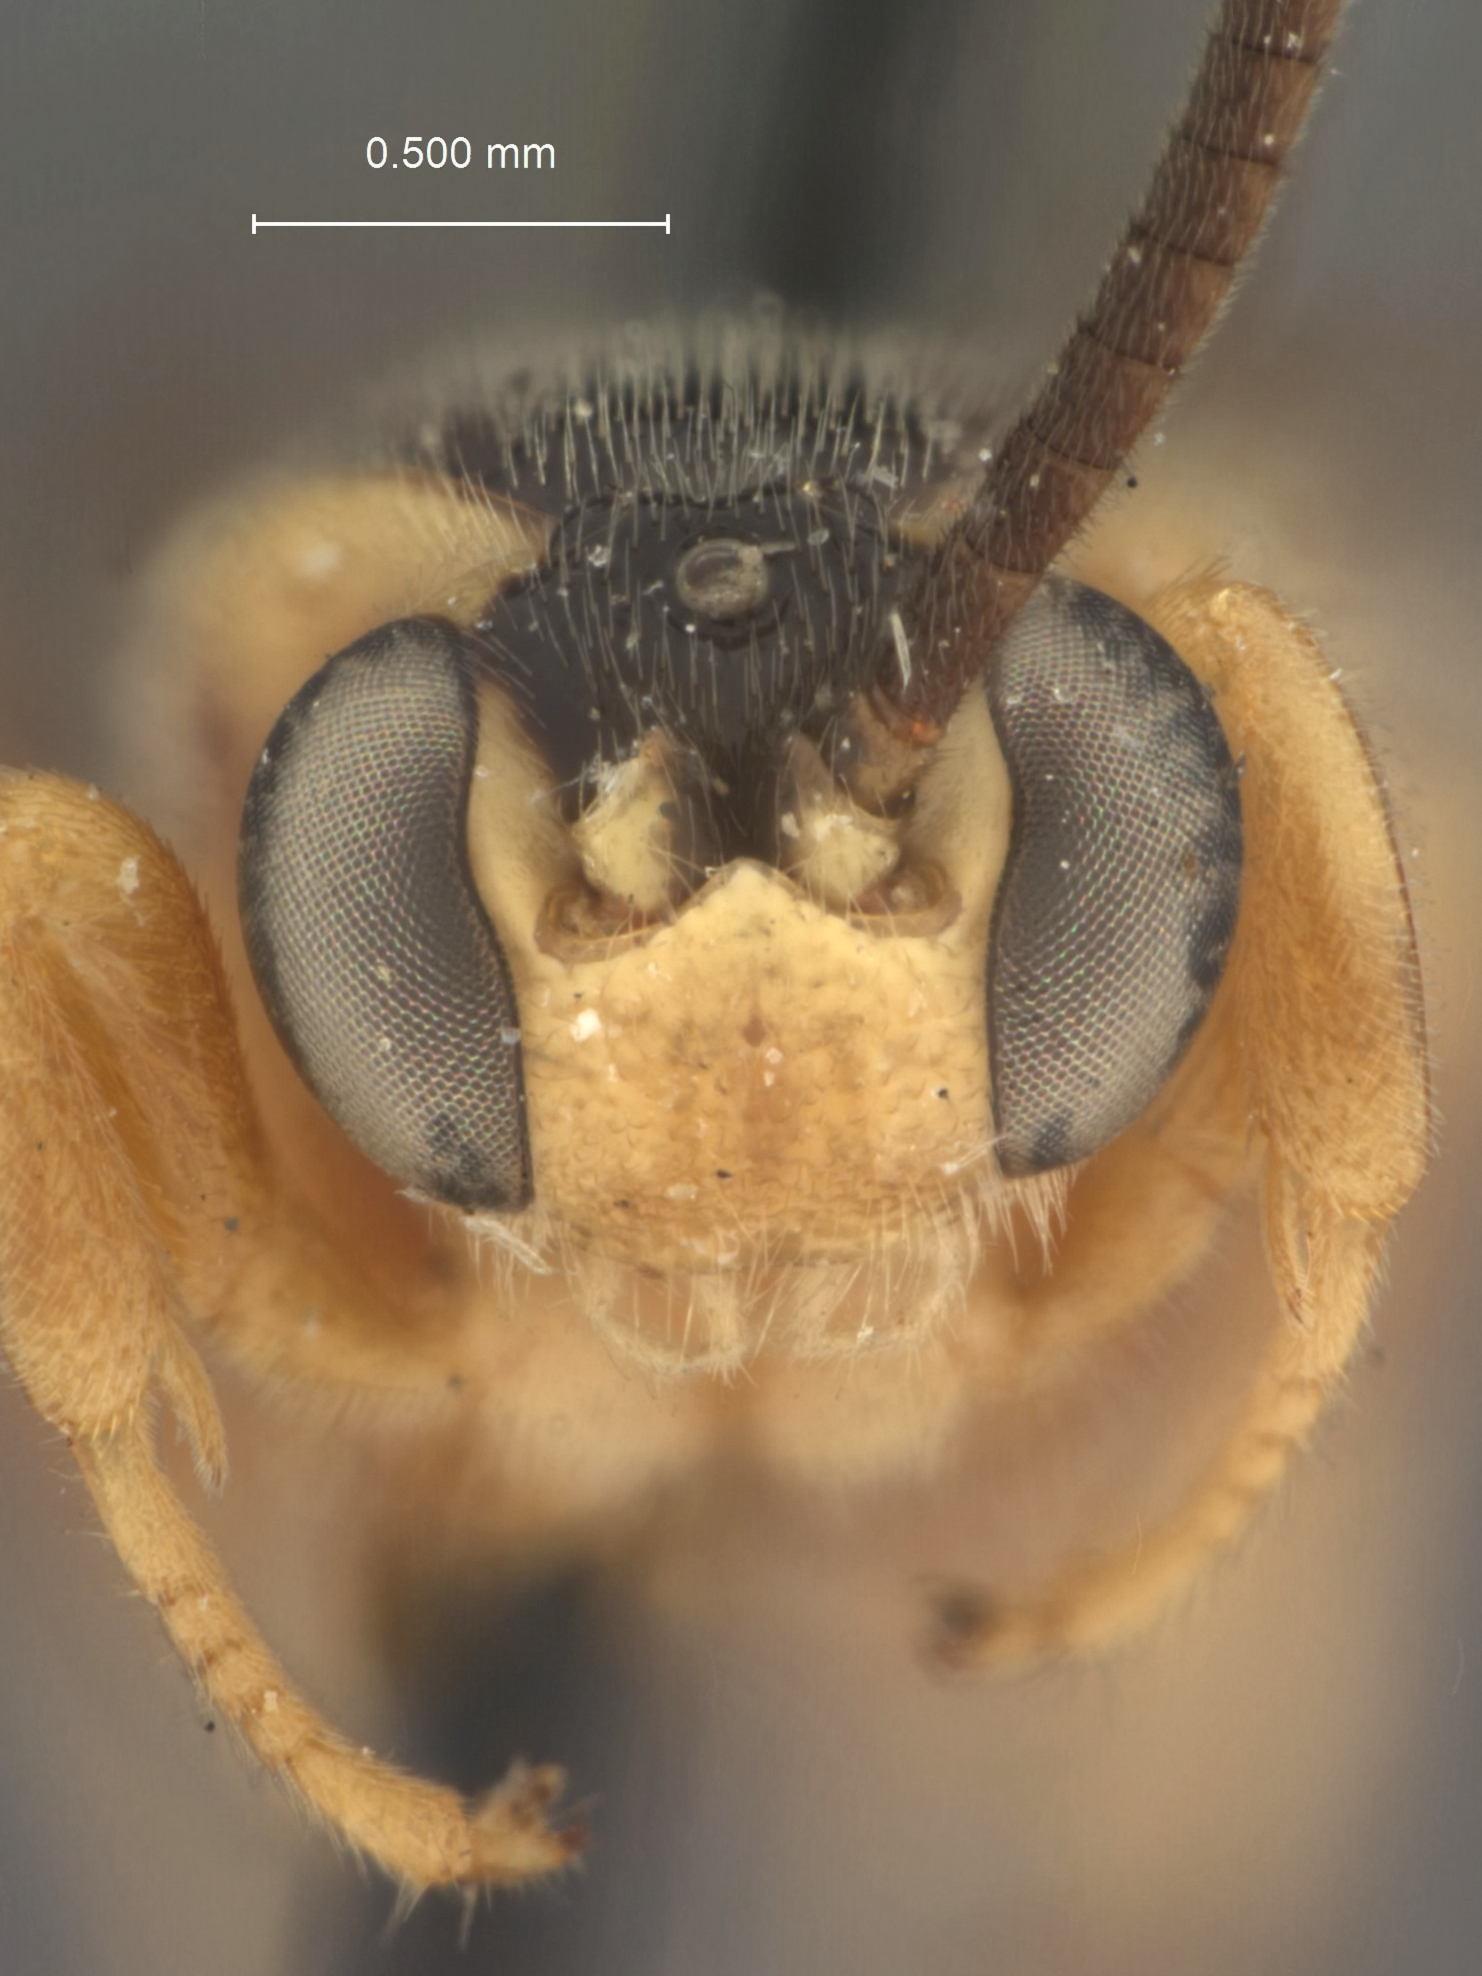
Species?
Amesolytus pictus
